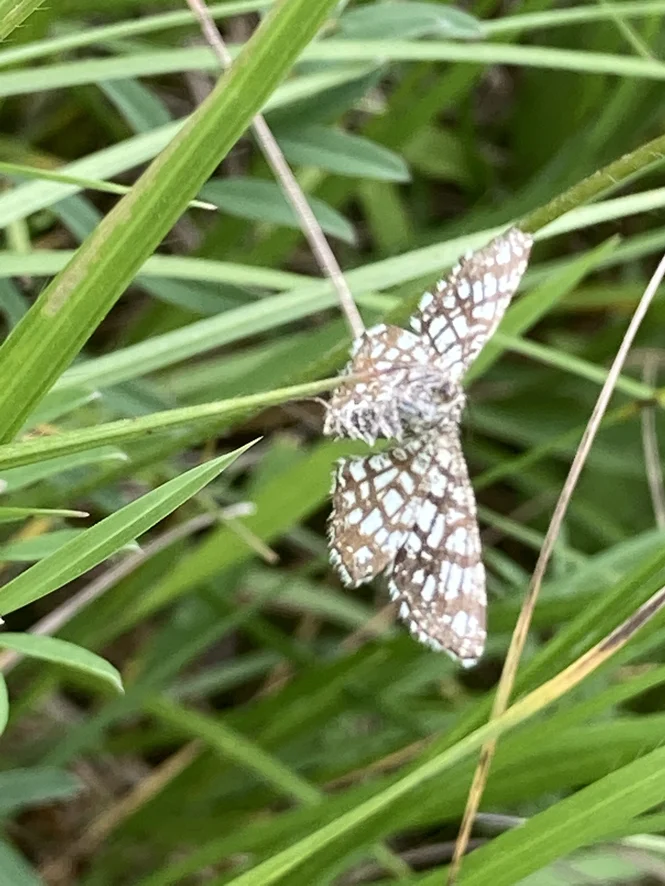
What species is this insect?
Chiasmia clathrata
